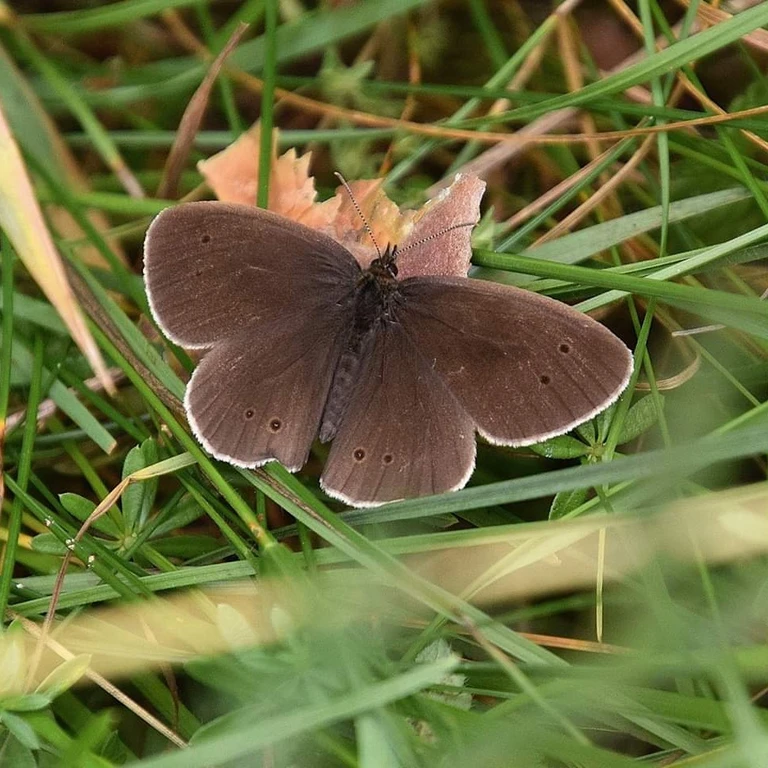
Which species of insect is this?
Aphantopus hyperantus
